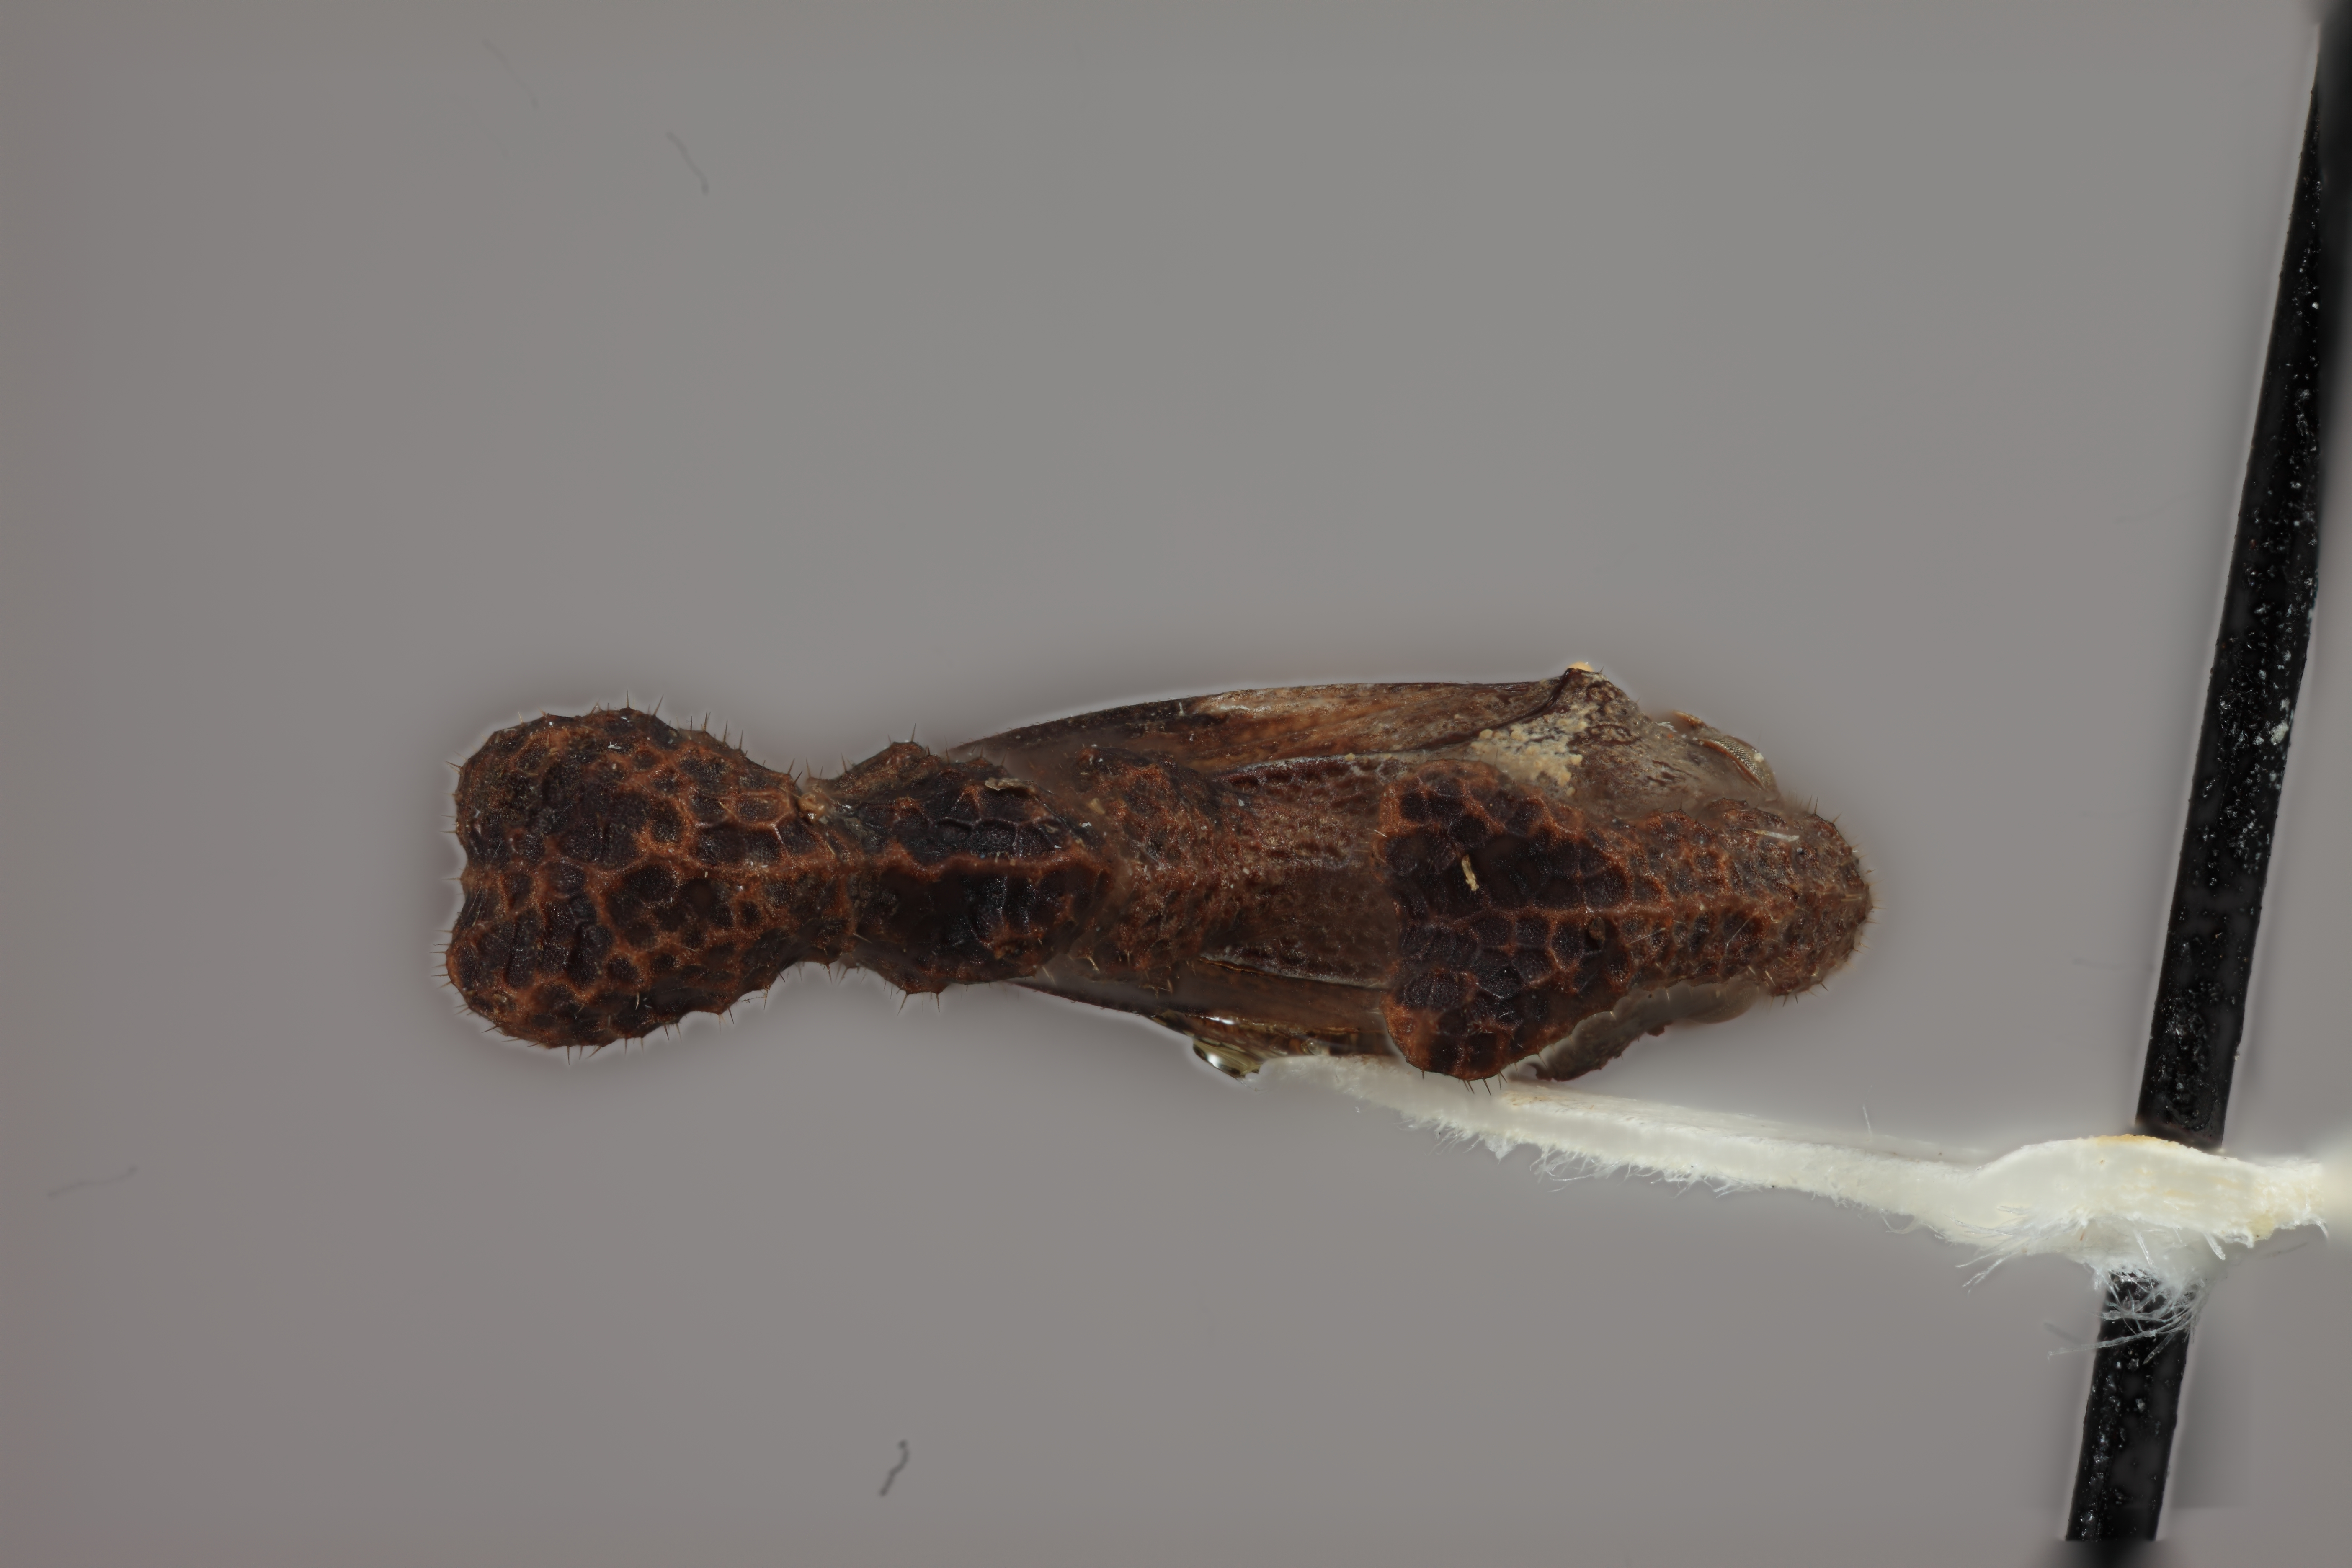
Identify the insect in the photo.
Cladonota yucatanensis
